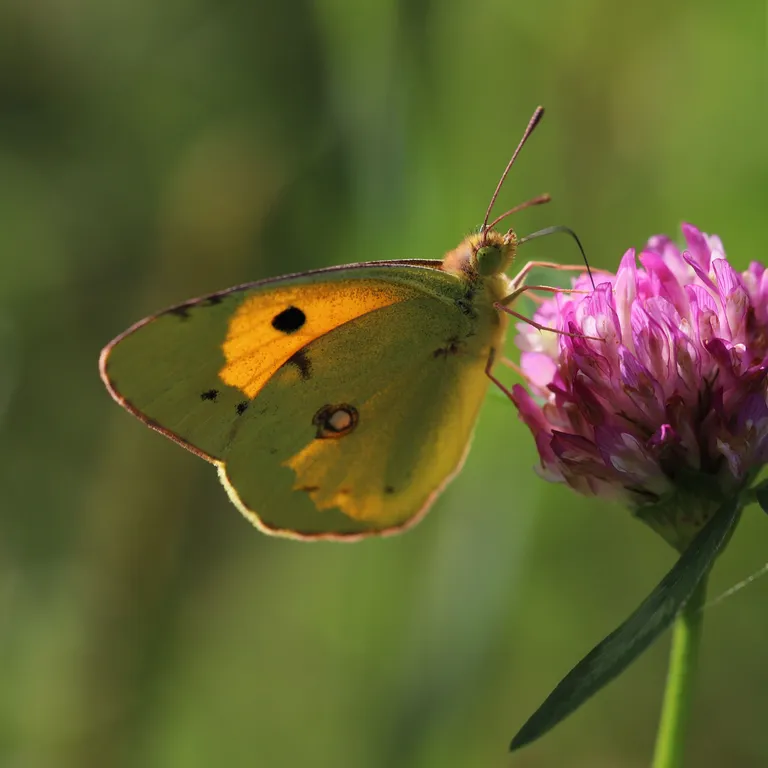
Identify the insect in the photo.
Colias croceus
